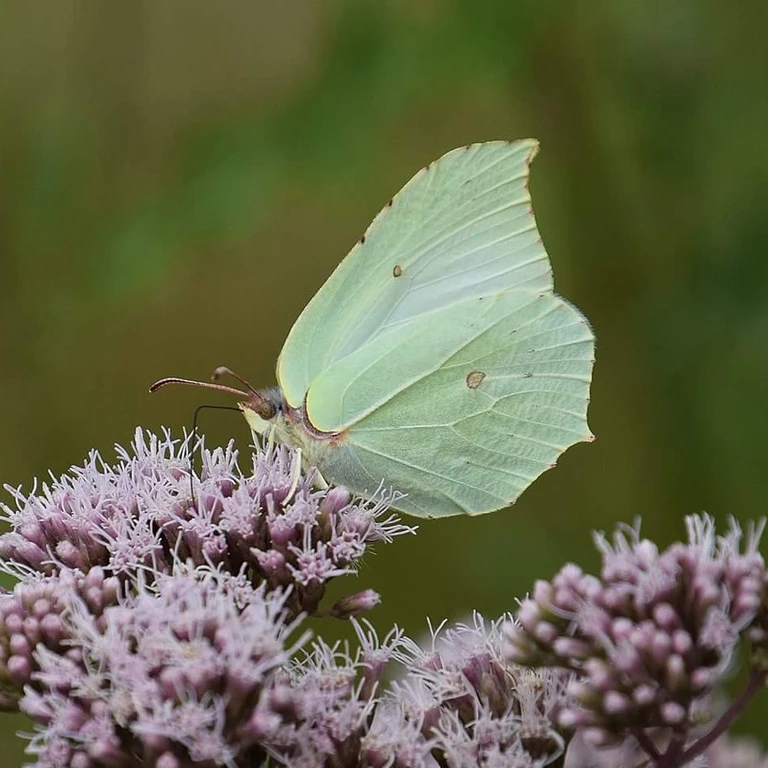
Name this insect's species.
Gonepteryx rhamni
